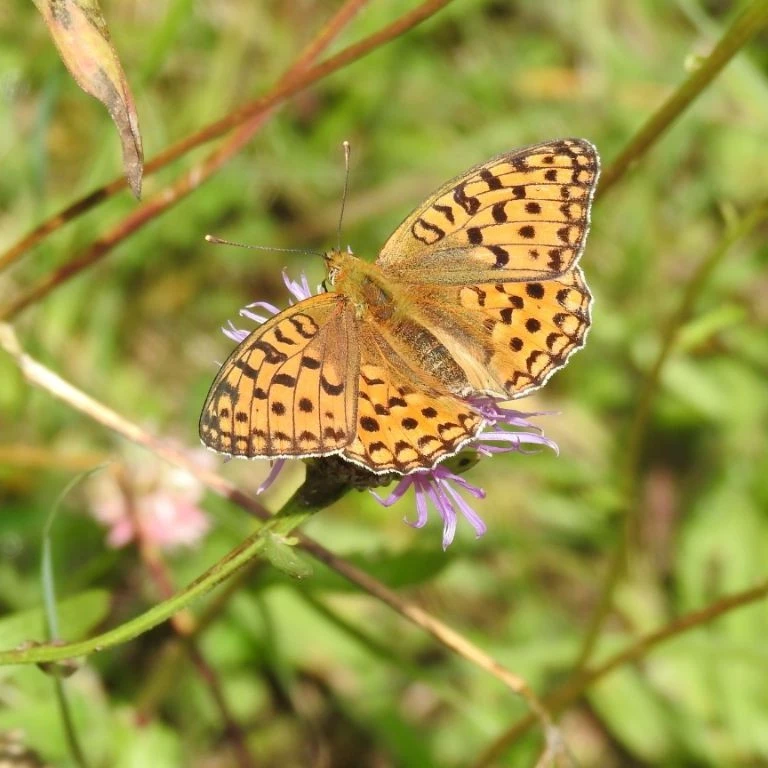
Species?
Fabriciana adippe
